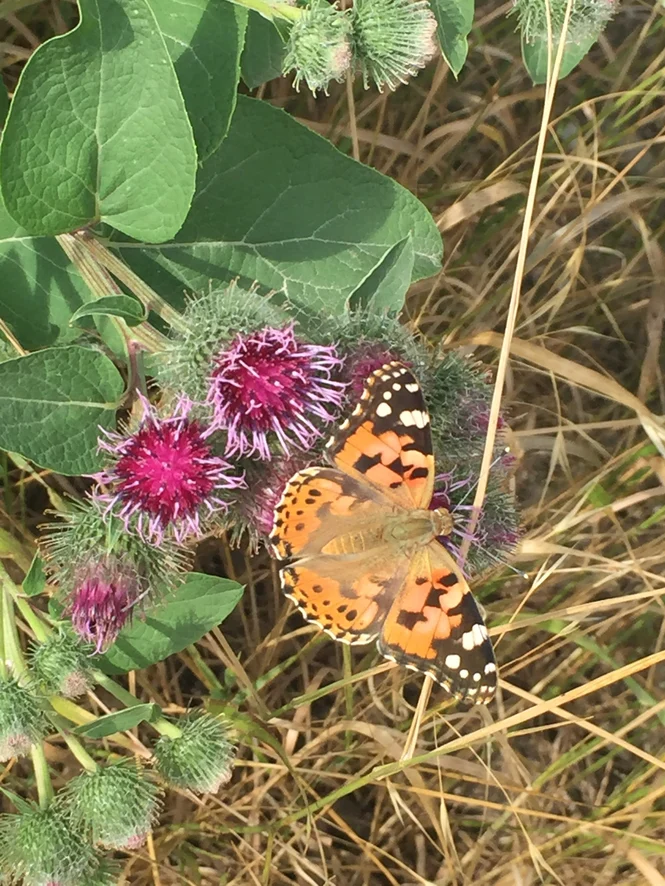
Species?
Vanessa cardui
